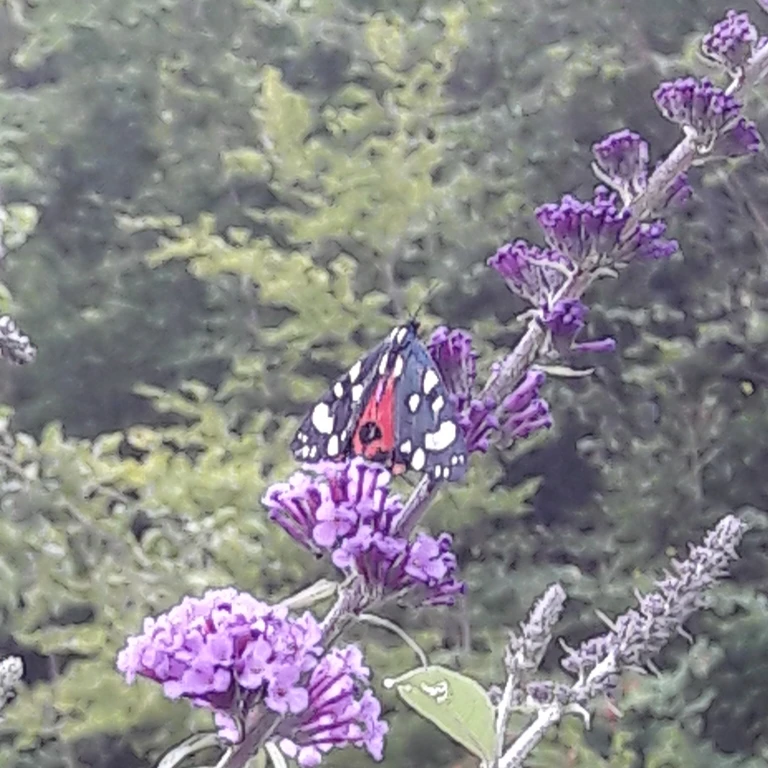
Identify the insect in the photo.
Callimorpha dominula
